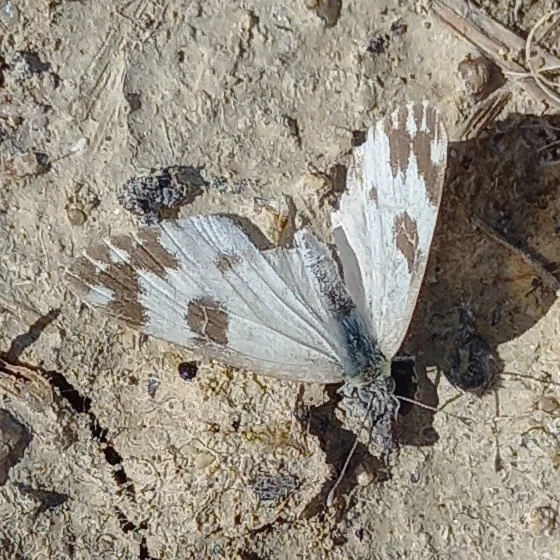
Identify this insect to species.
Pontia edusa
